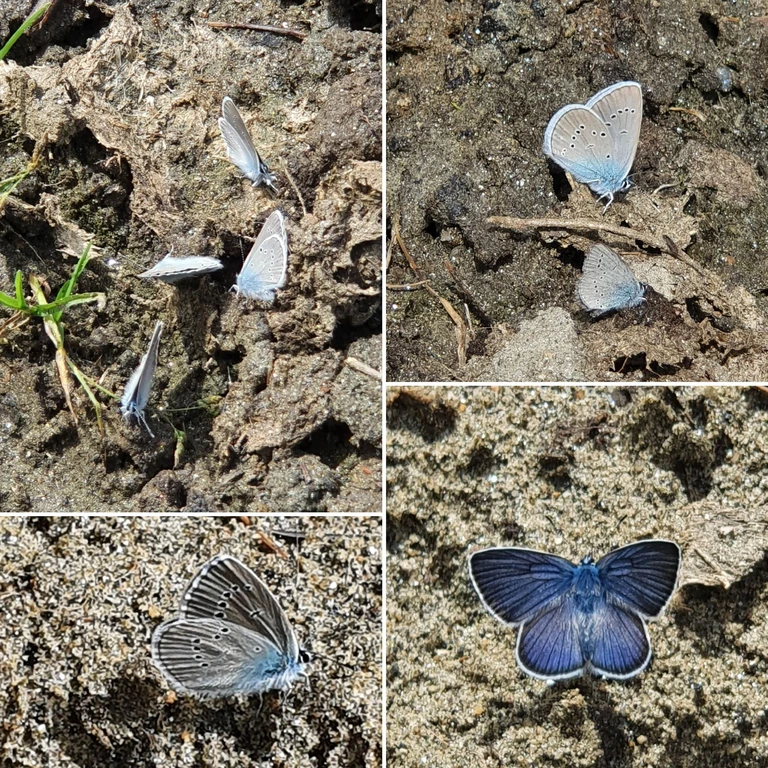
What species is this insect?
Cyaniris semiargus
